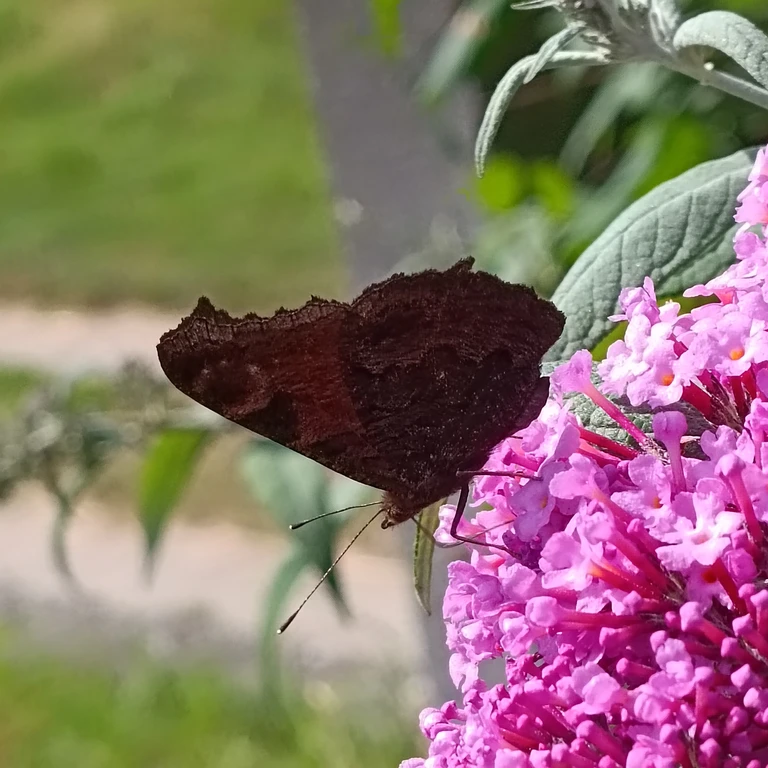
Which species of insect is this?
Aglais io
